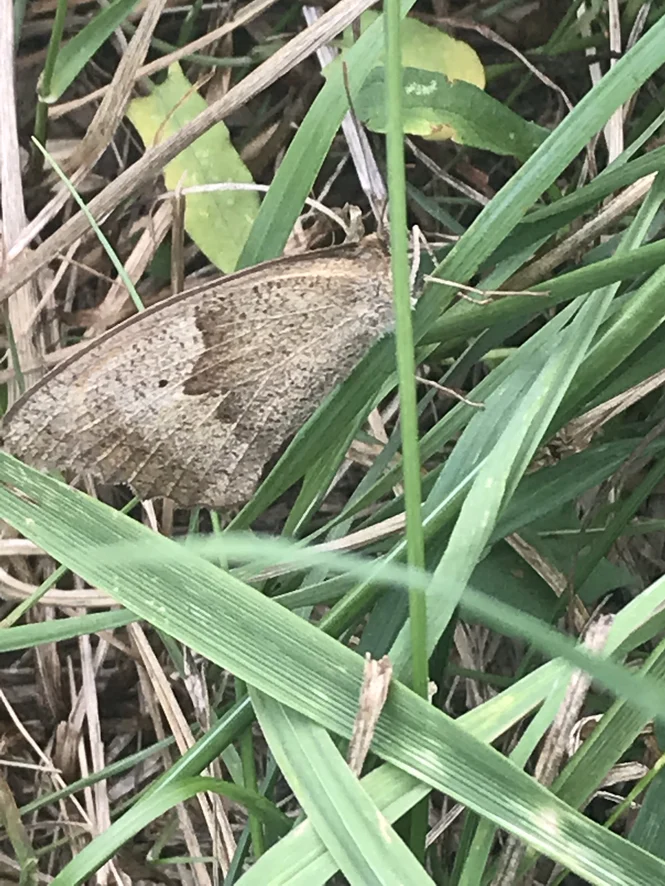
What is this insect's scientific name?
Maniola jurtina
